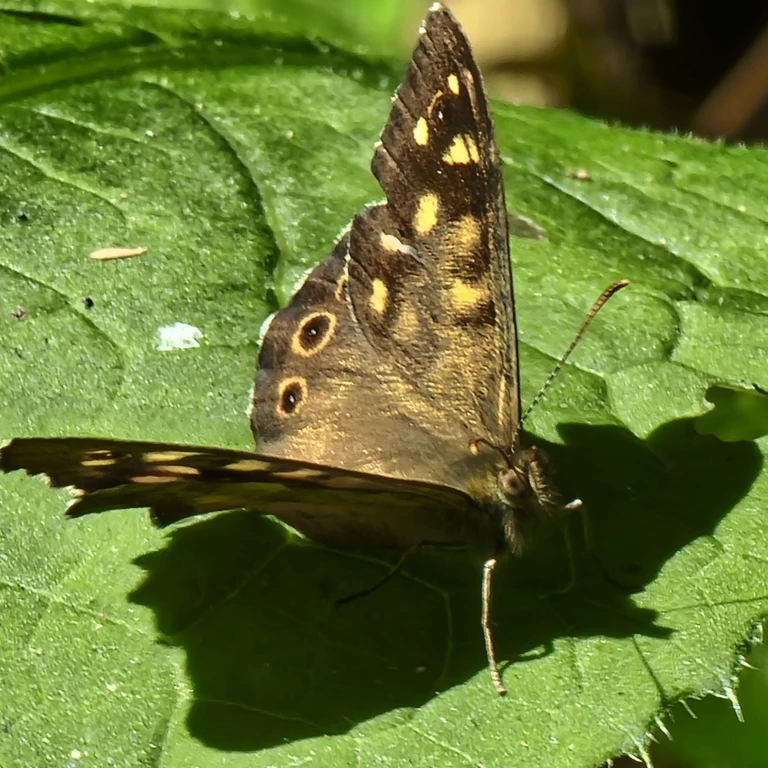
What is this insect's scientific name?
Pararge aegeria
